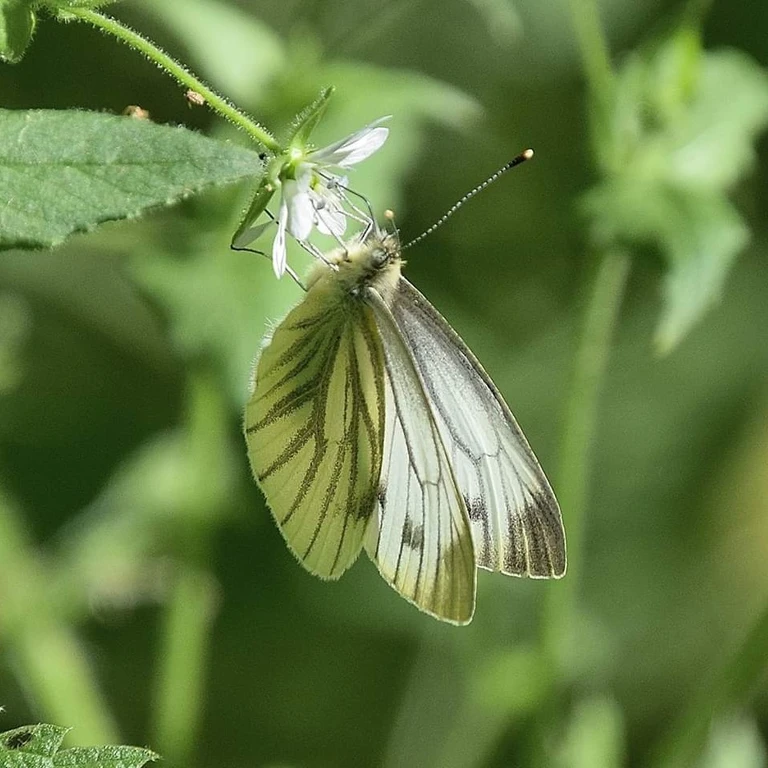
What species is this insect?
Pieris napi
